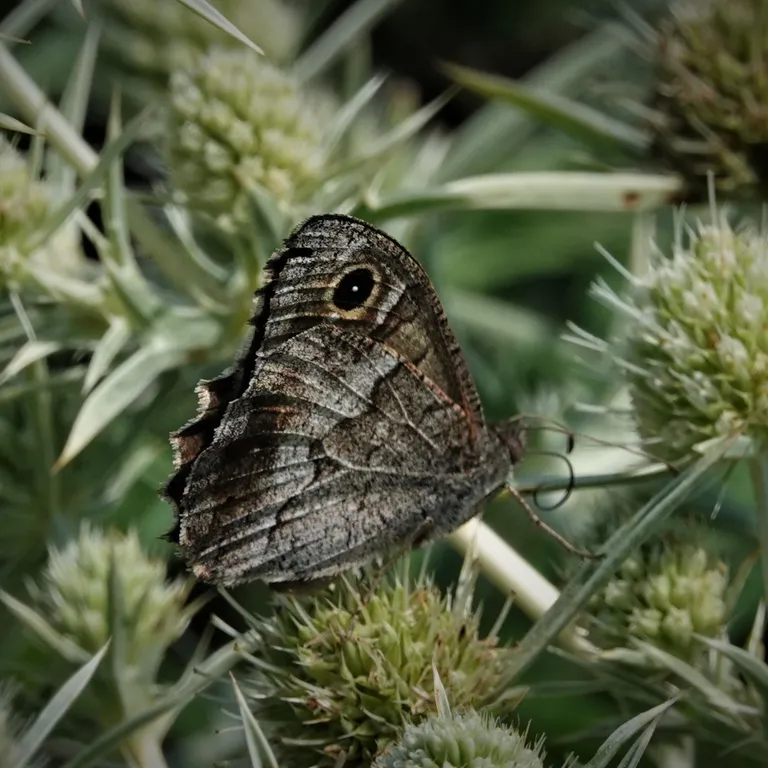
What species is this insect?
Hipparchia statilinus
